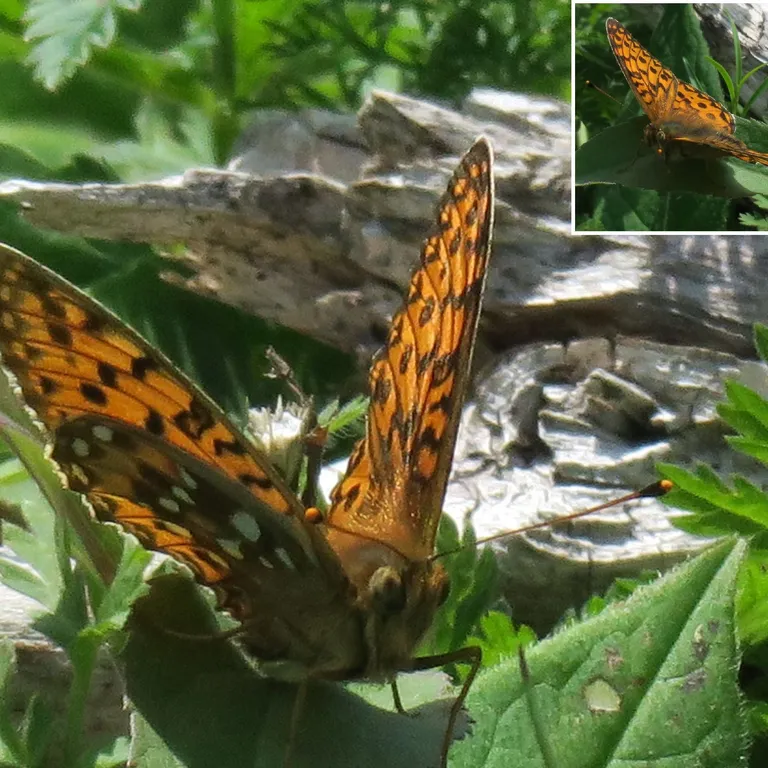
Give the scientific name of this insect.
Speyeria aglaja
